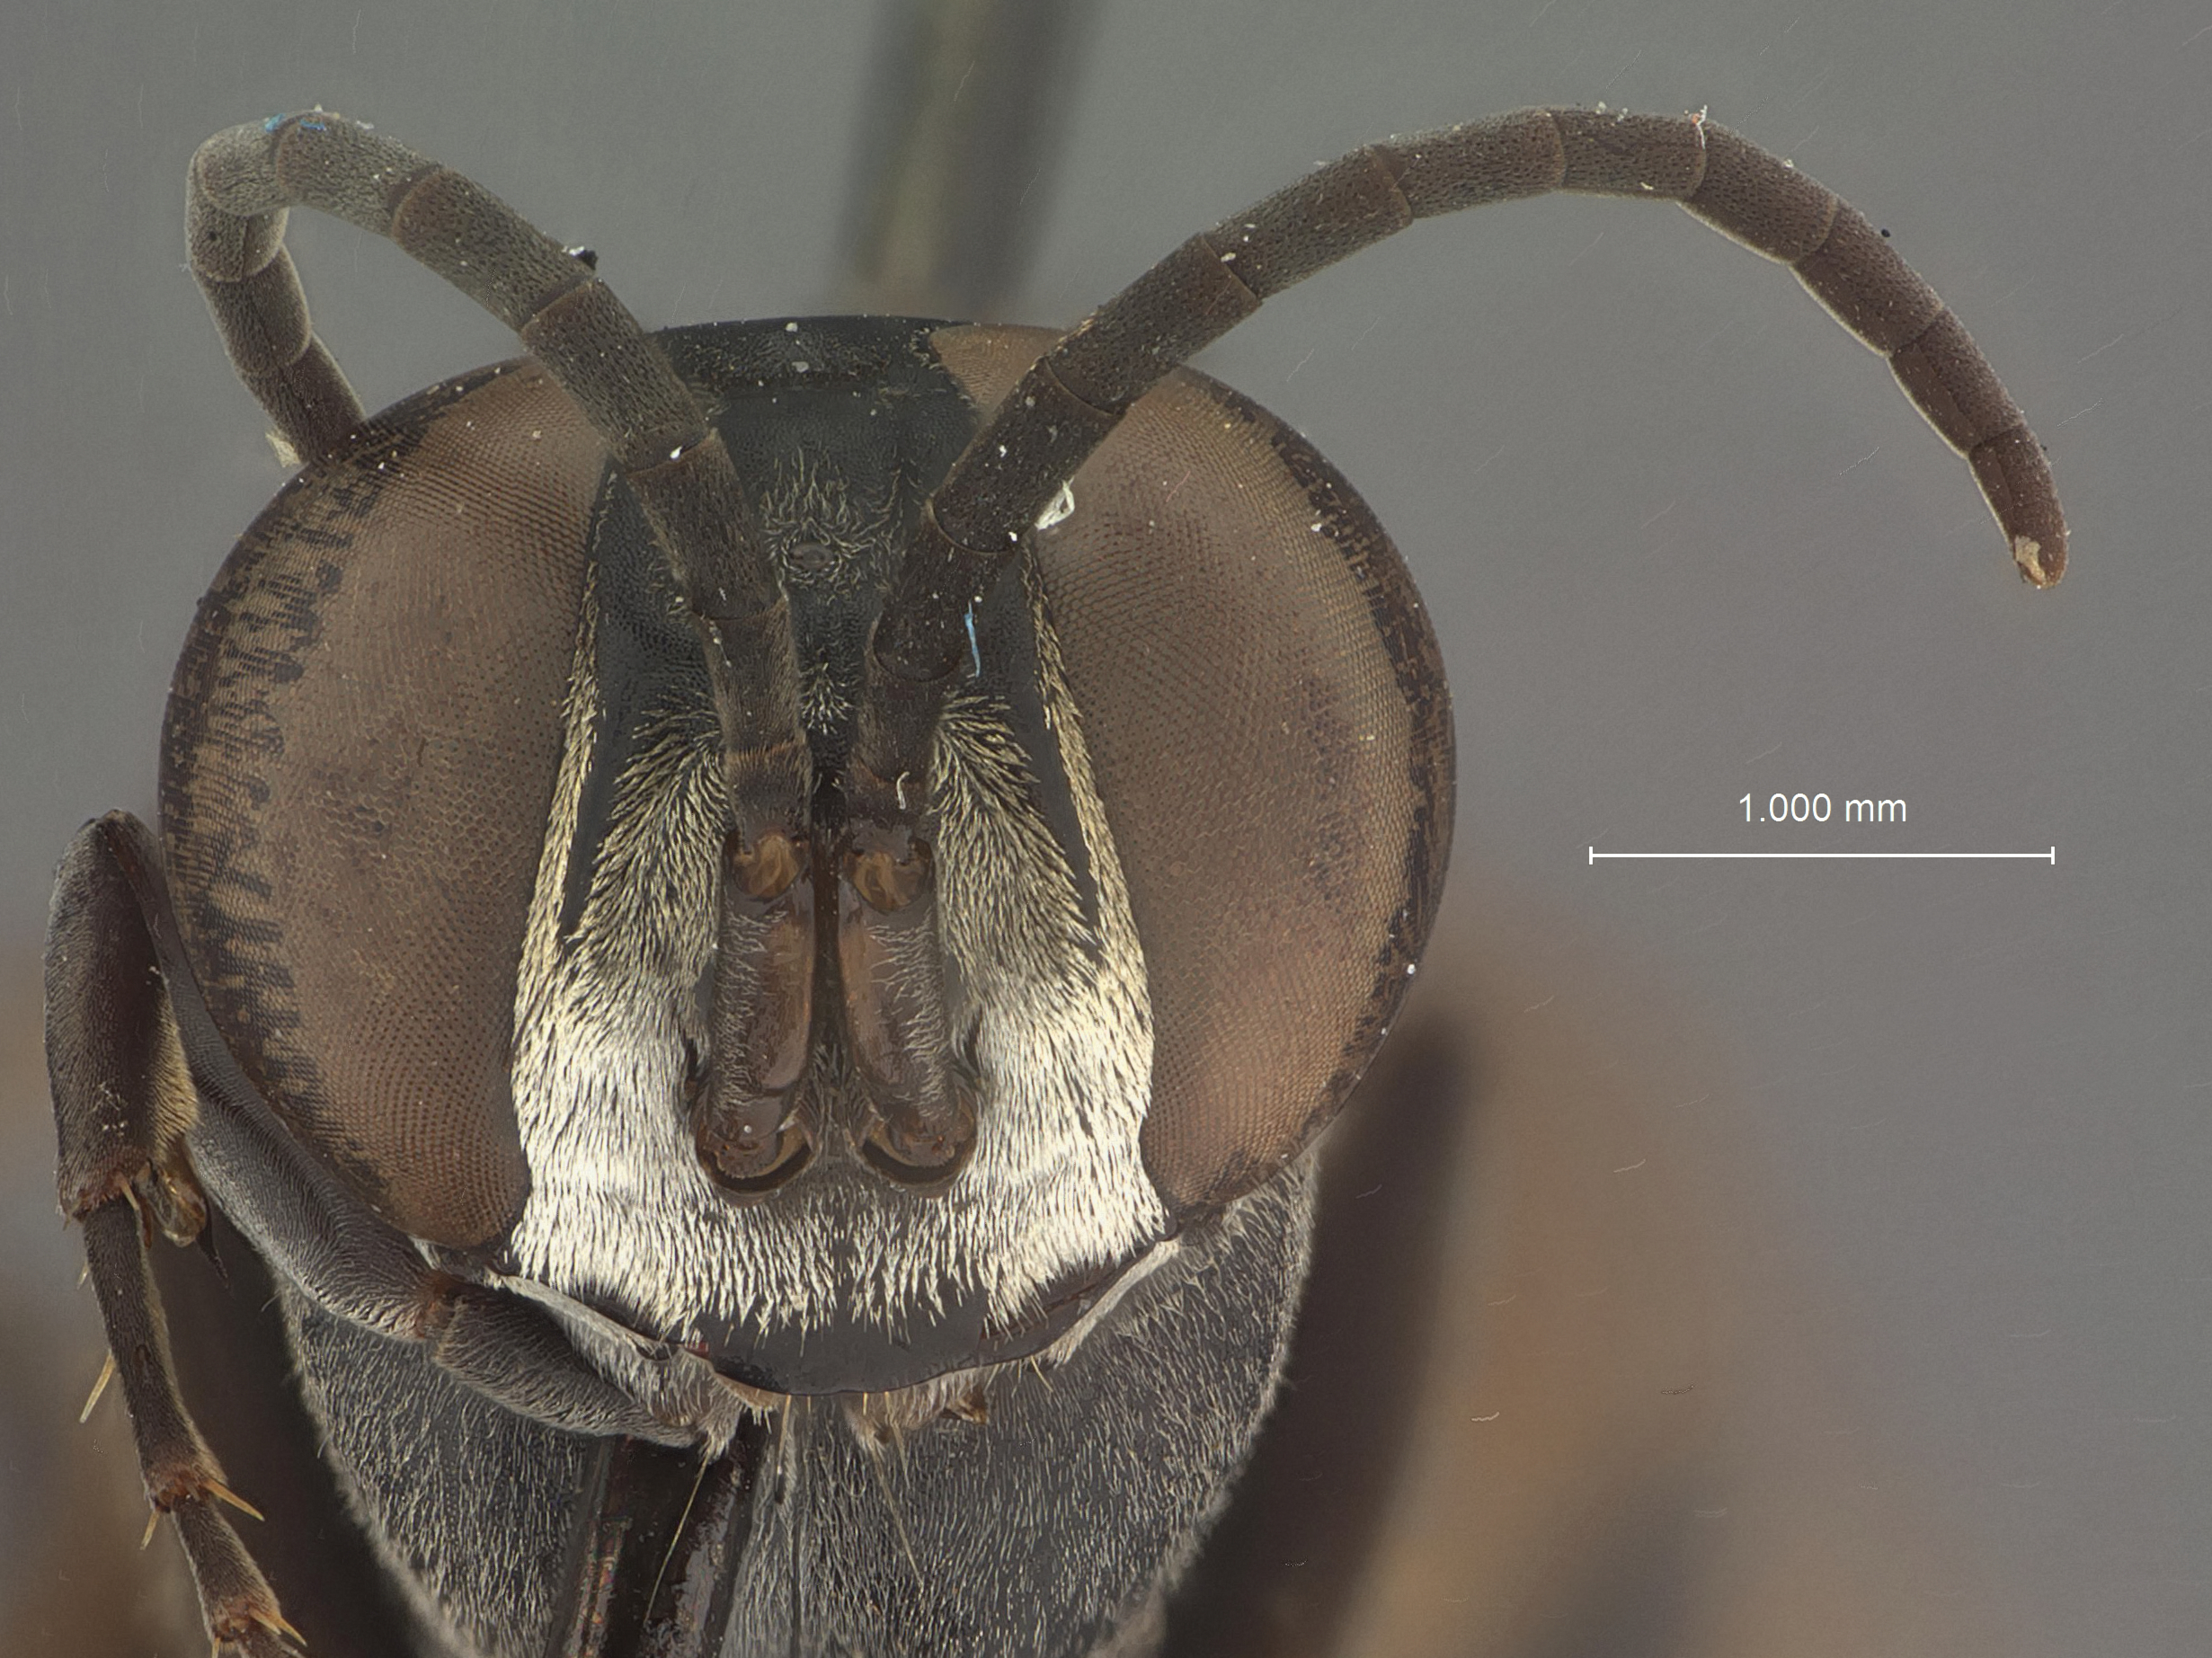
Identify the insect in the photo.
Notogonia manilensis
